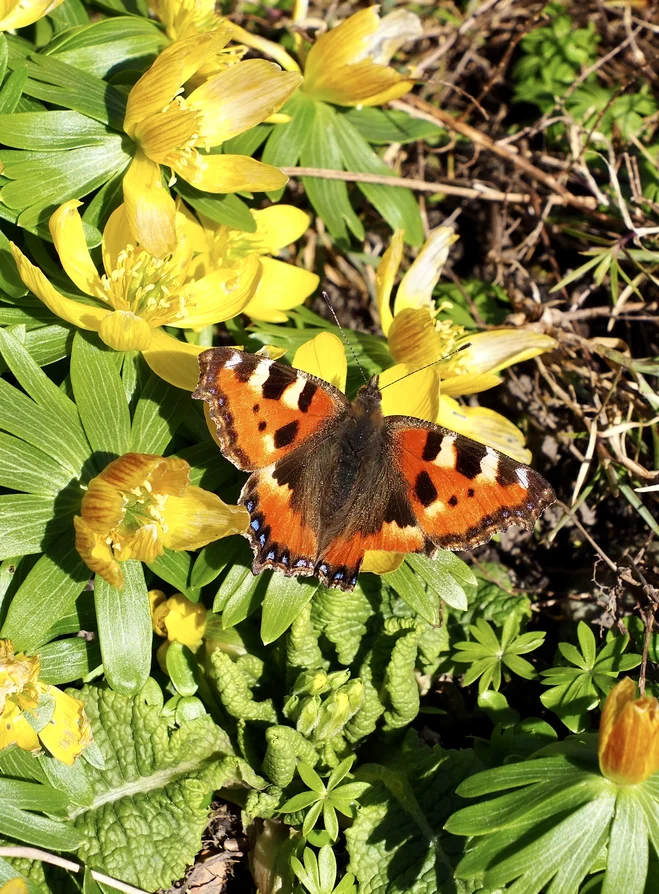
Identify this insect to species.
Aglais urticae
